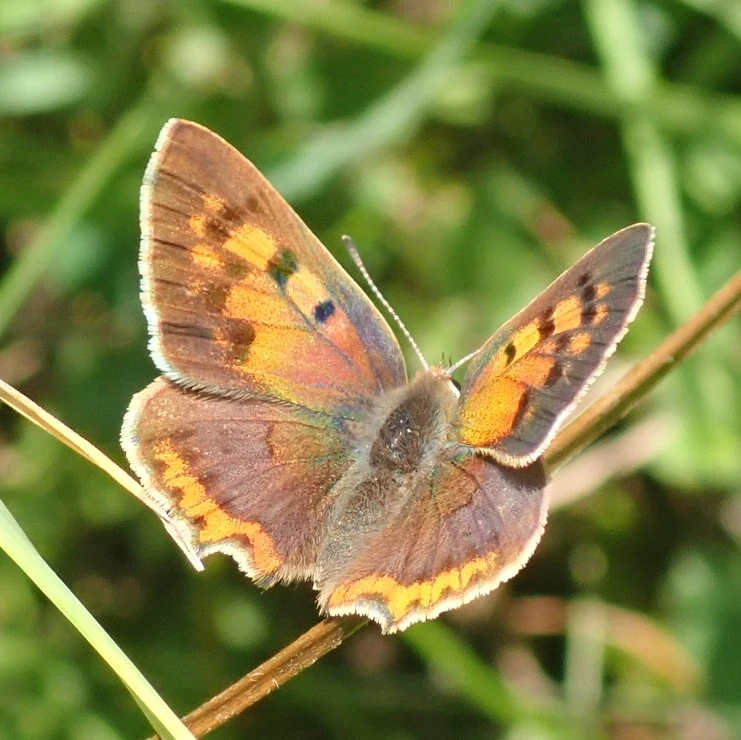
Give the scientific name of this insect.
Lycaena phlaeas
